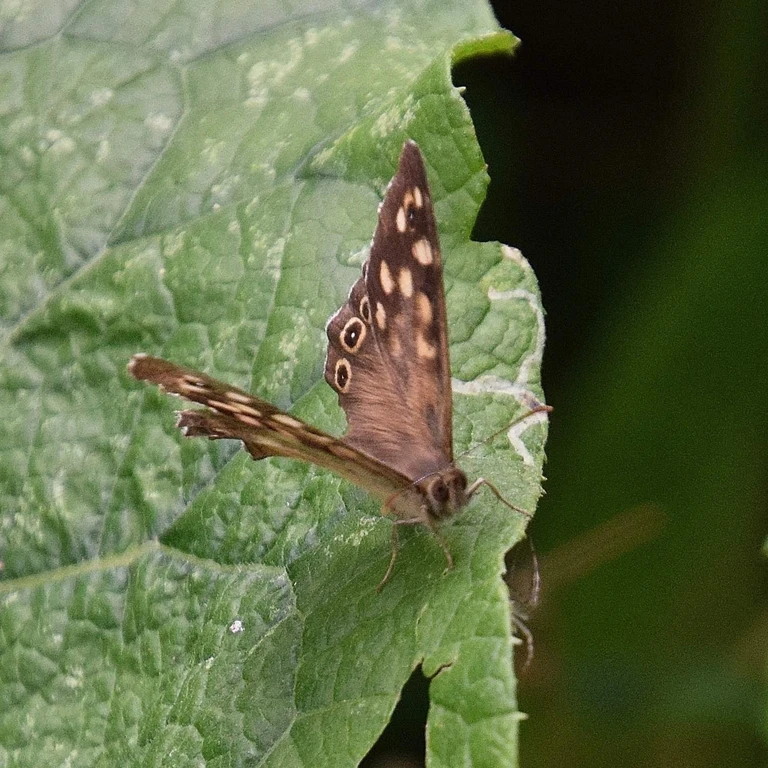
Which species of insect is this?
Pararge aegeria
